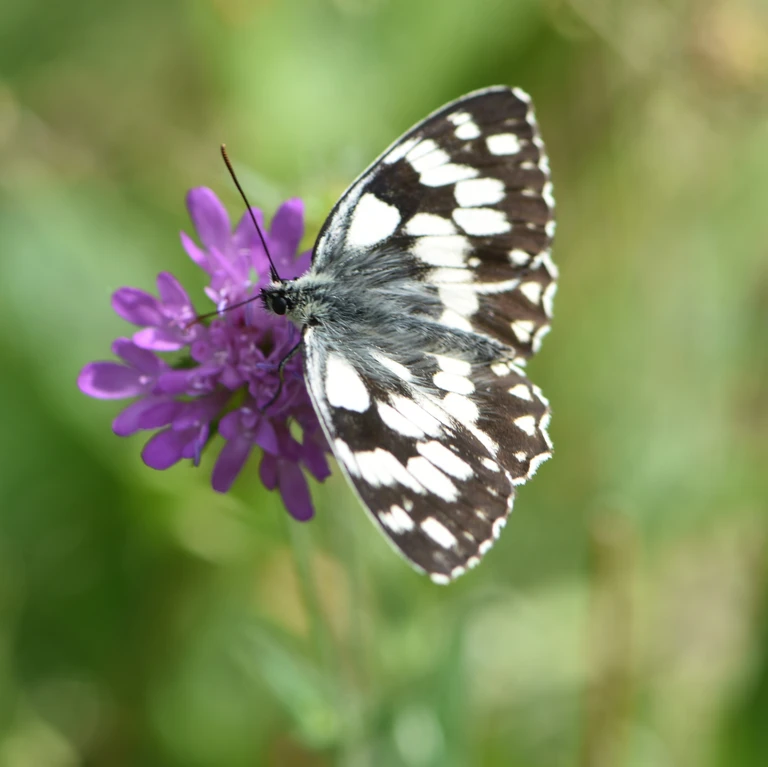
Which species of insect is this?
Melanargia galathea
